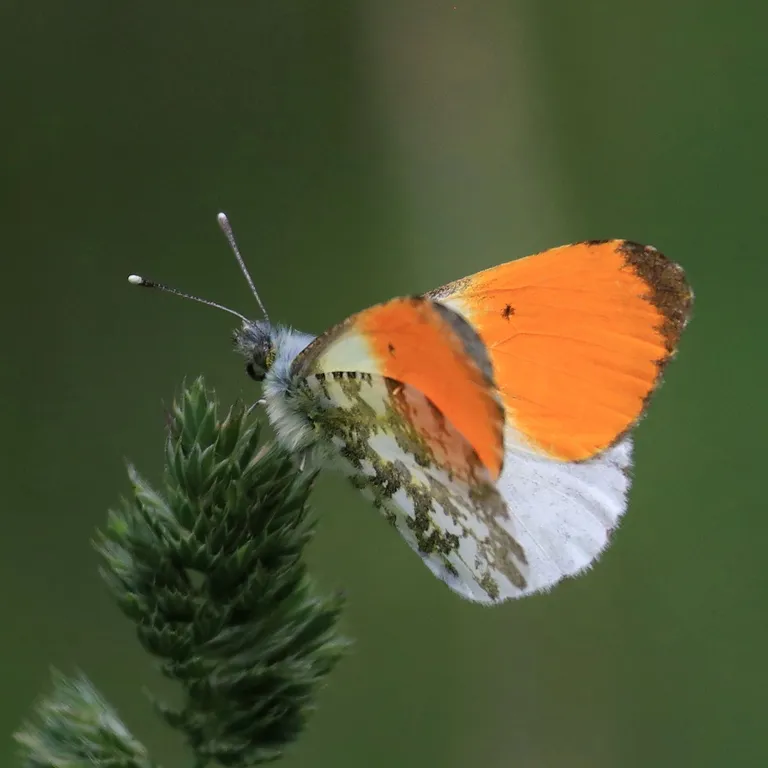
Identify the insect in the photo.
Anthocharis cardamines
